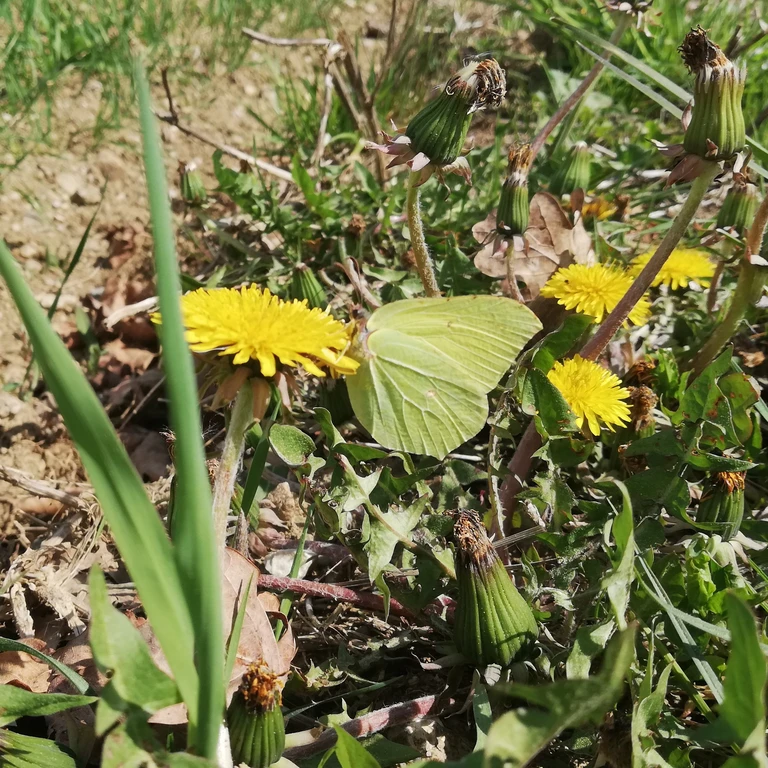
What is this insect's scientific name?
Gonepteryx rhamni
